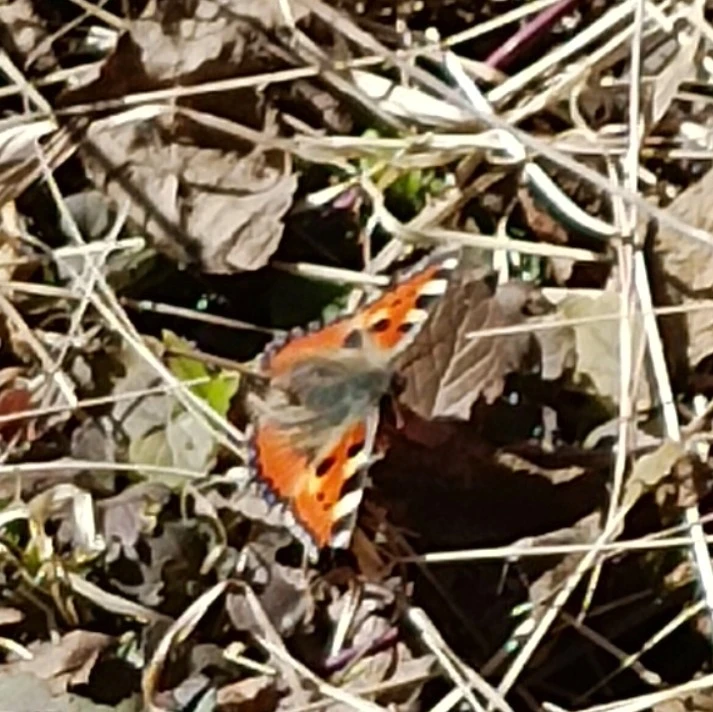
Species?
Aglais urticae
